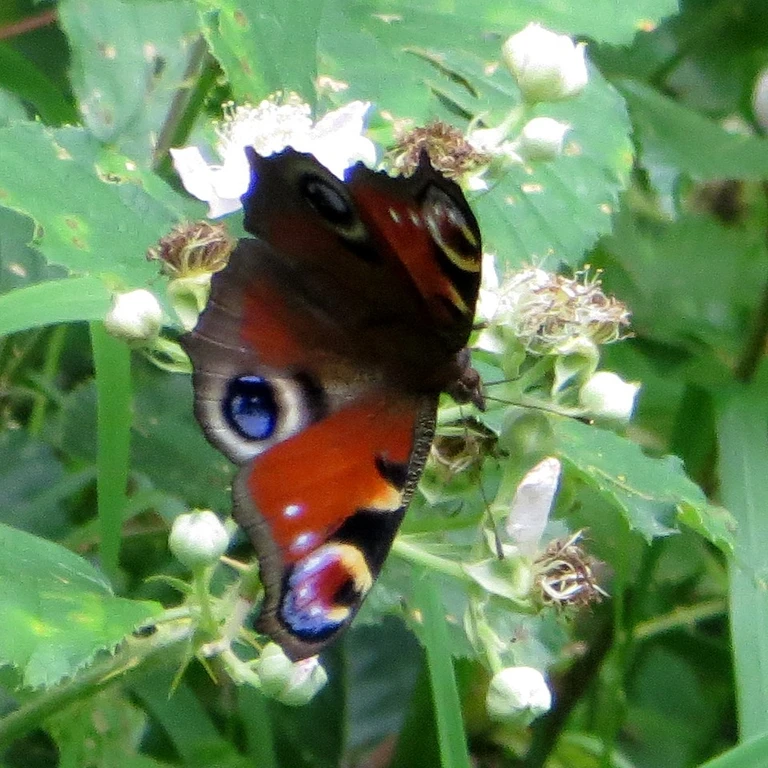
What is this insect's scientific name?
Aglais io
